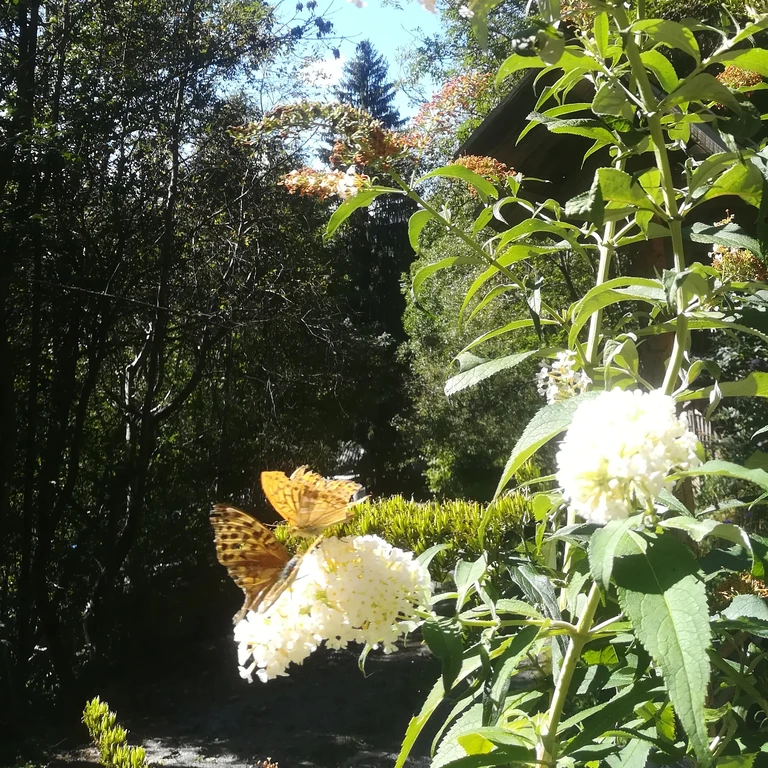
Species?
Argynnis paphia
